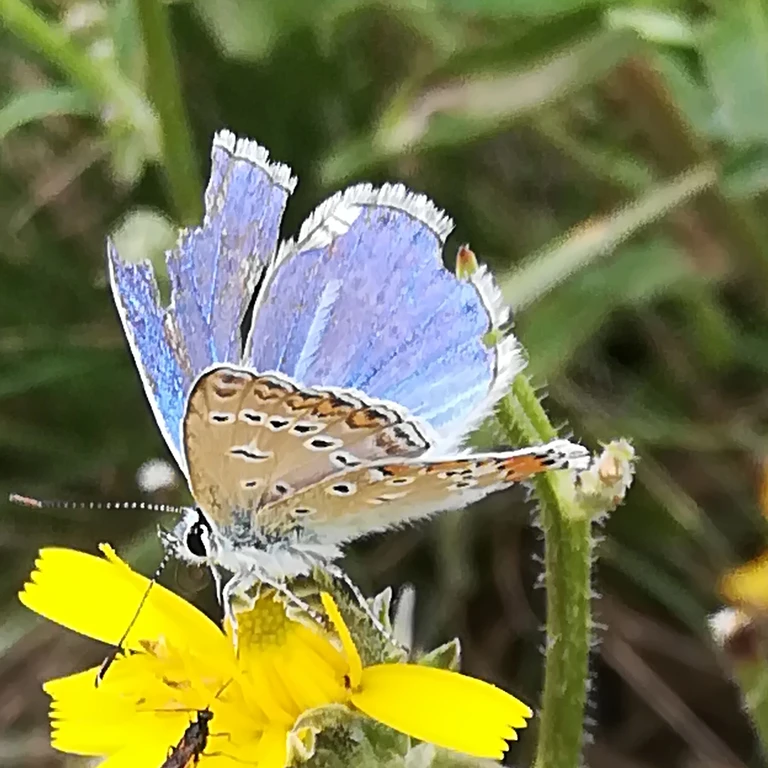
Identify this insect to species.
Polyommatus icarus
